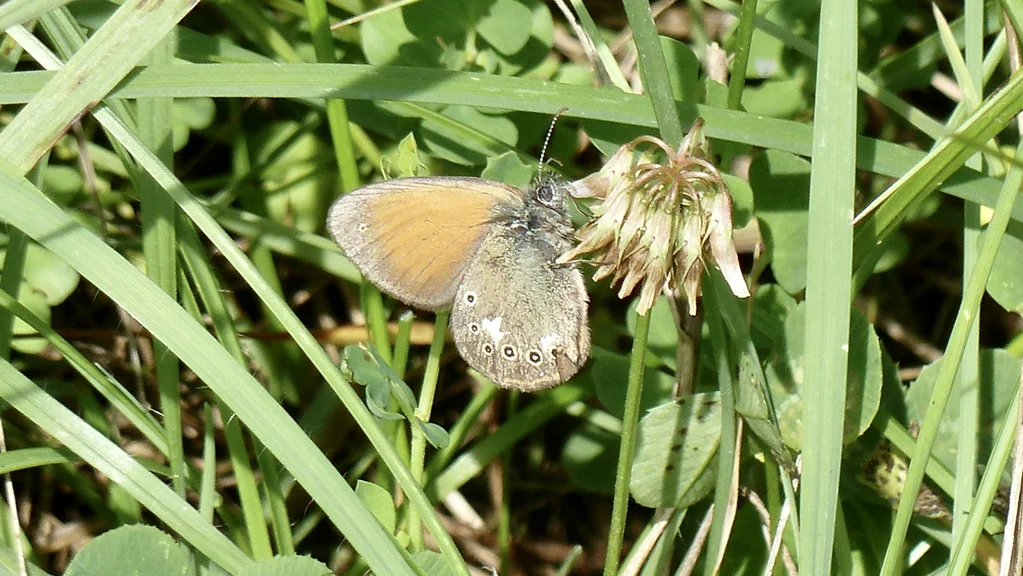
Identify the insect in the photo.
Coenonympha glycerion (also Coenonympha iphis)
